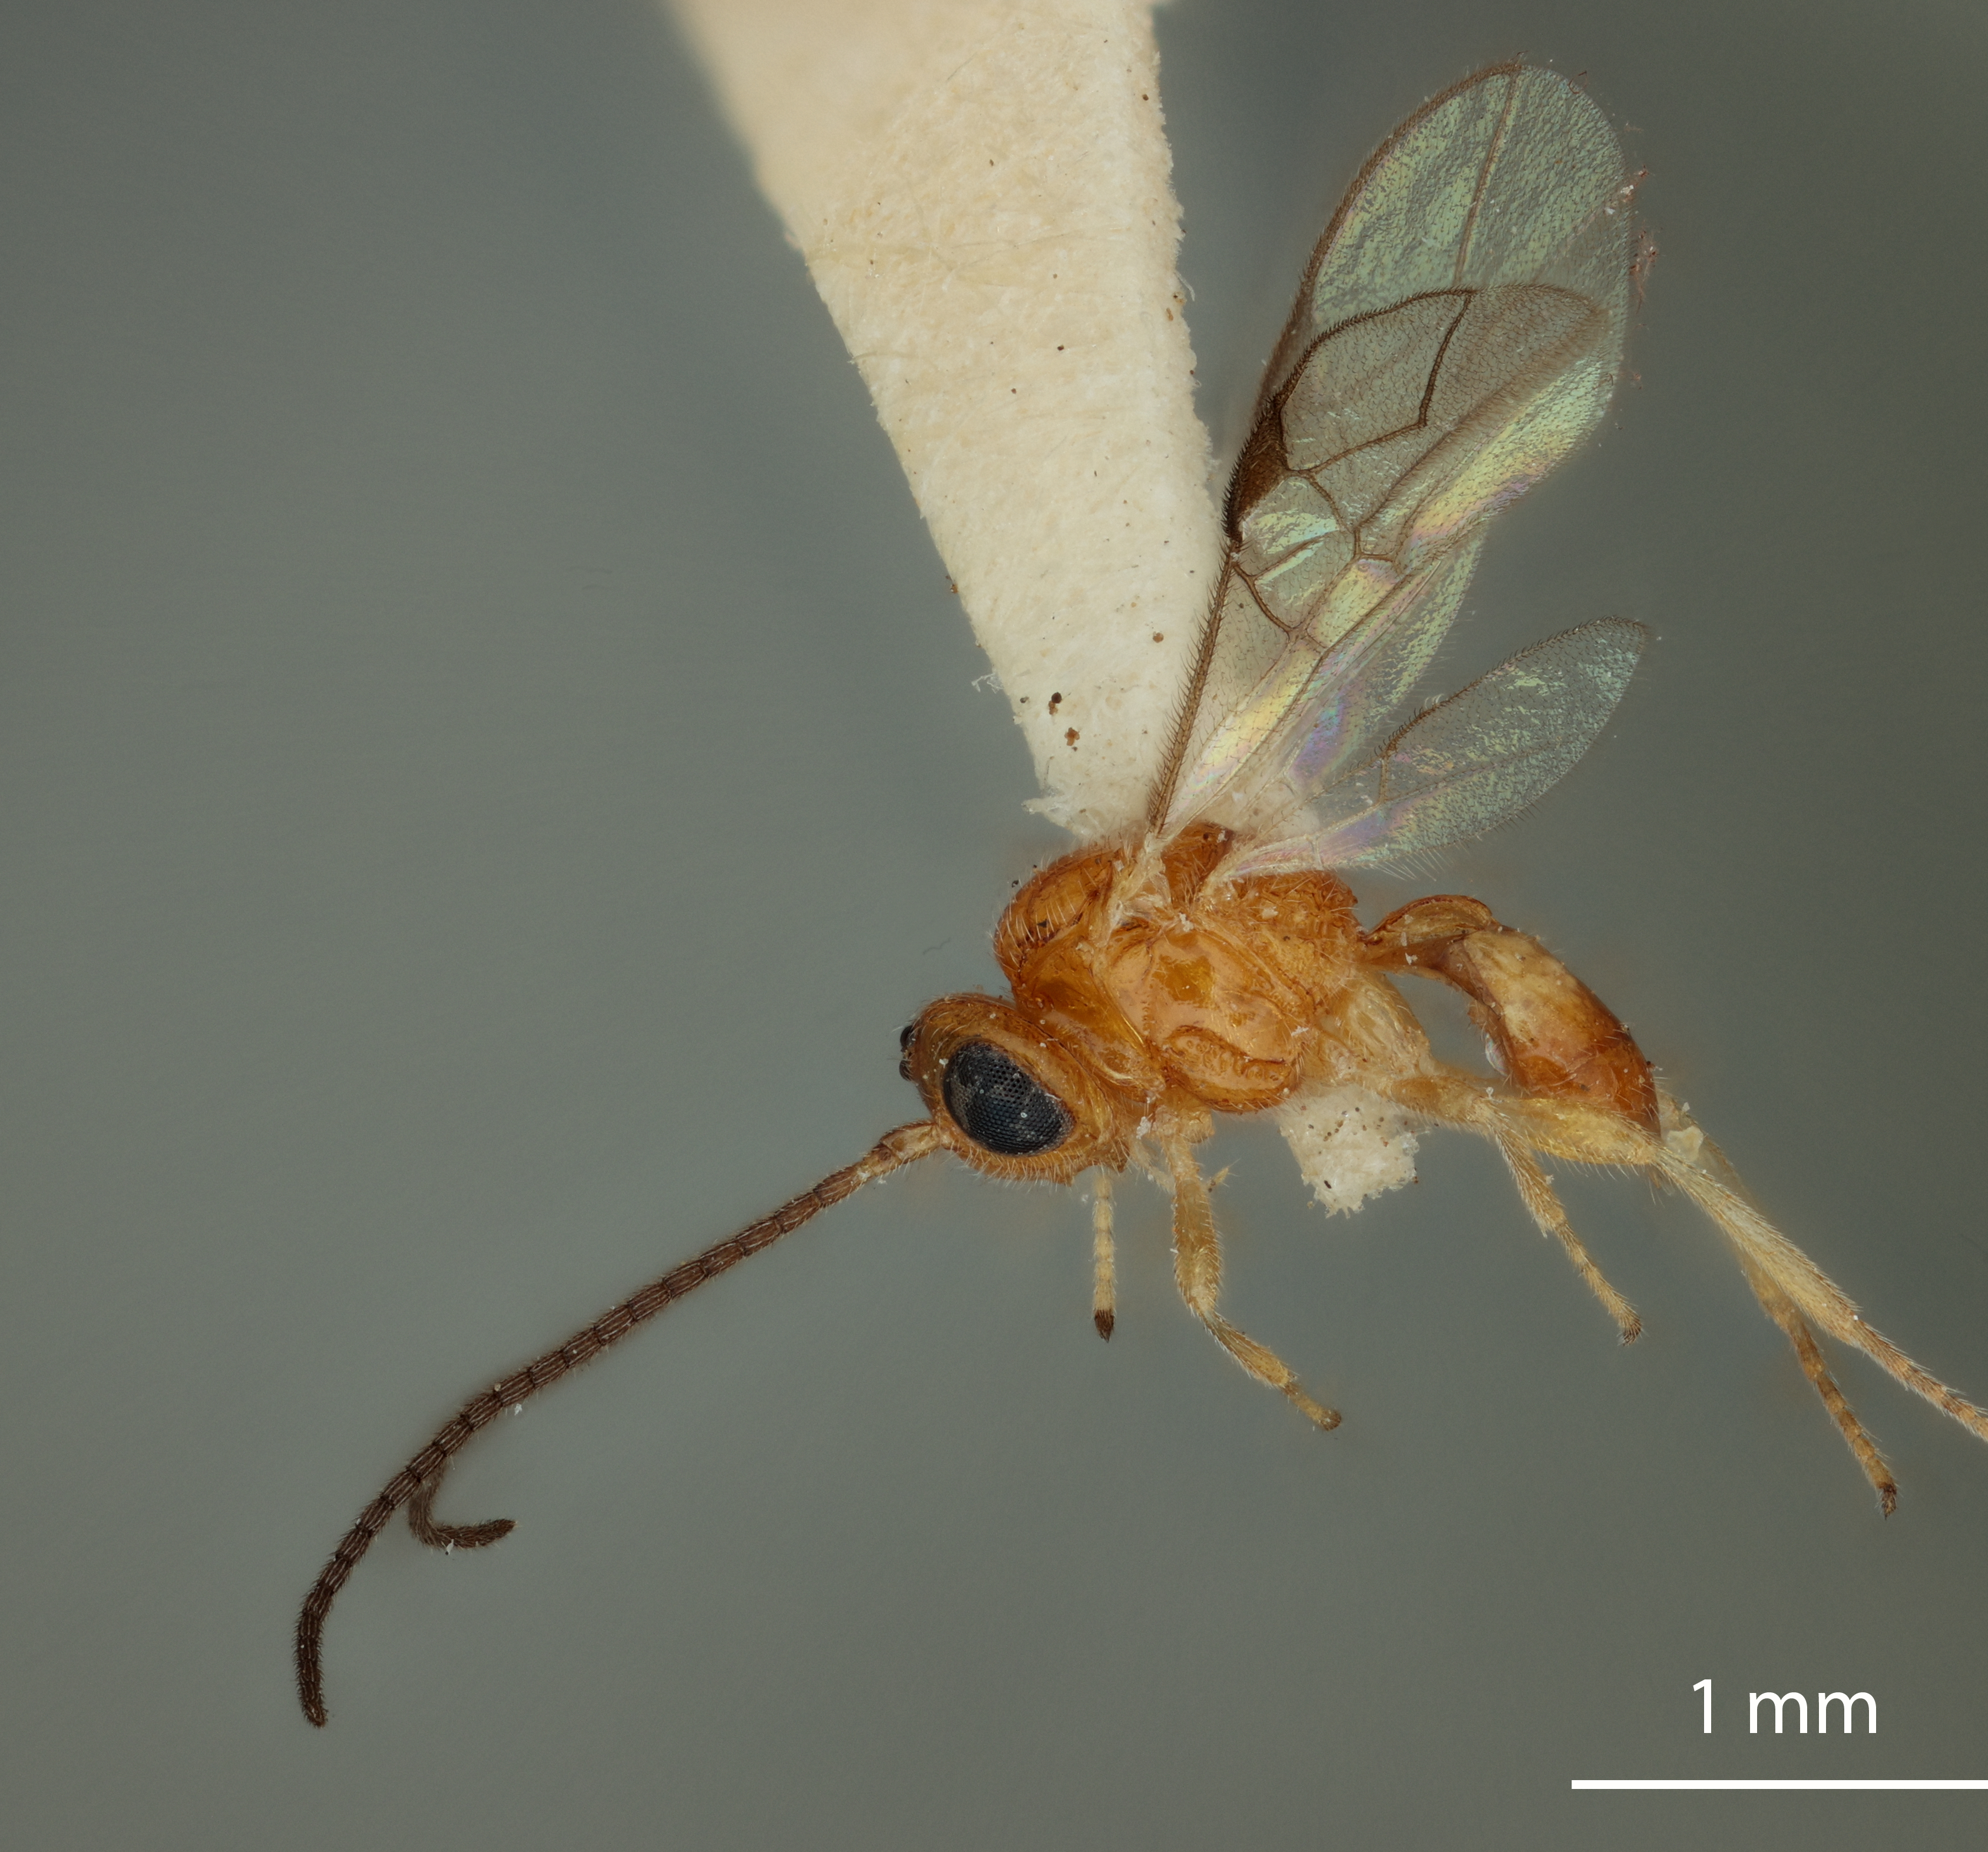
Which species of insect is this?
Opius caprilesi
